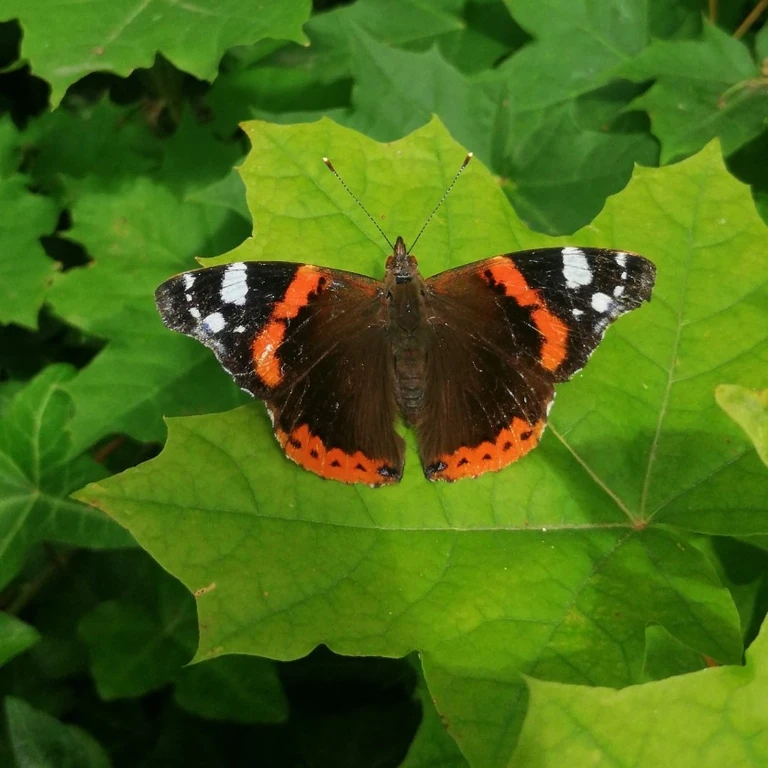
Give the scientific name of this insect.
Vanessa atalanta
